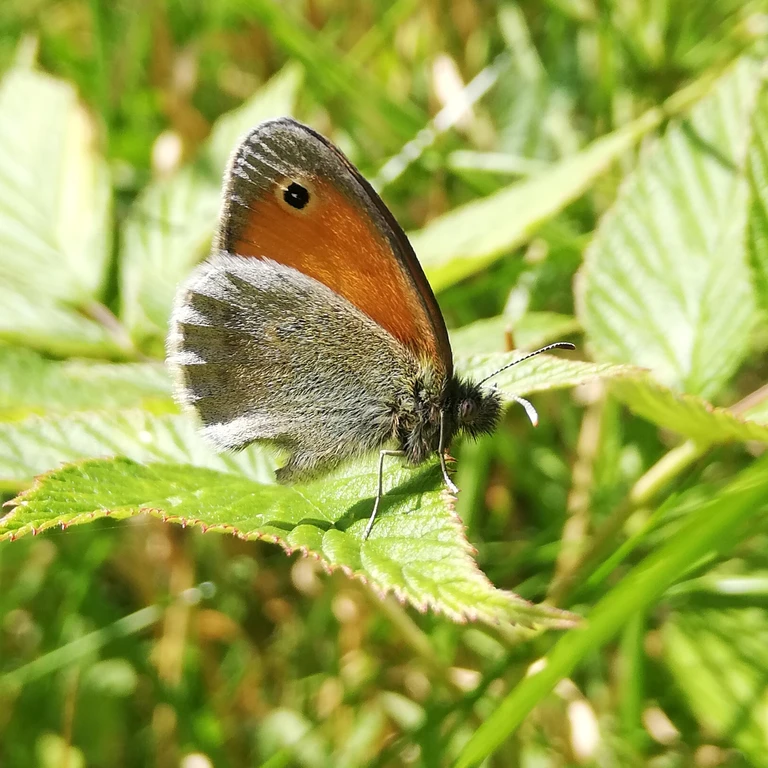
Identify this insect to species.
Coenonympha pamphilus
